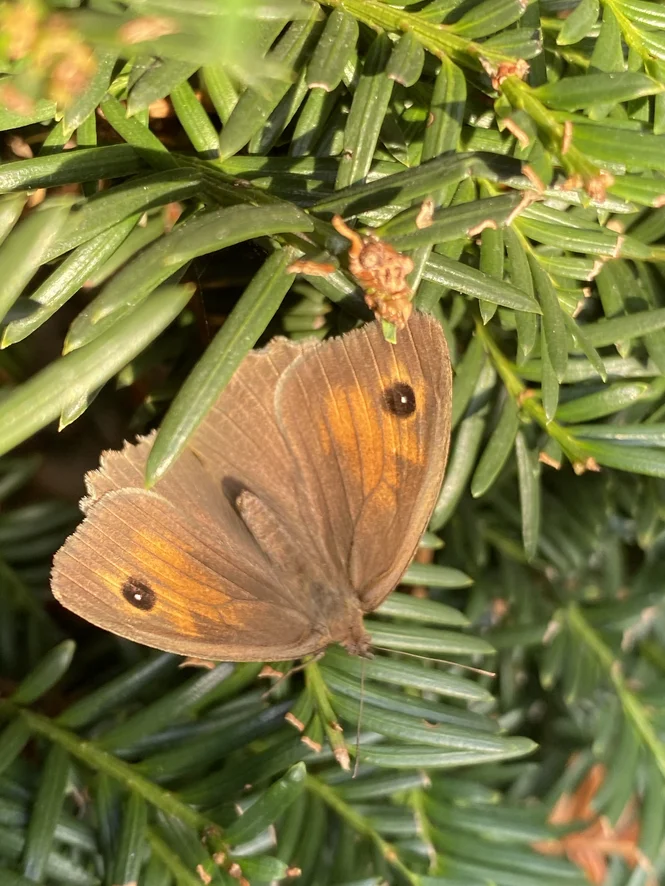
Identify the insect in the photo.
Maniola jurtina
